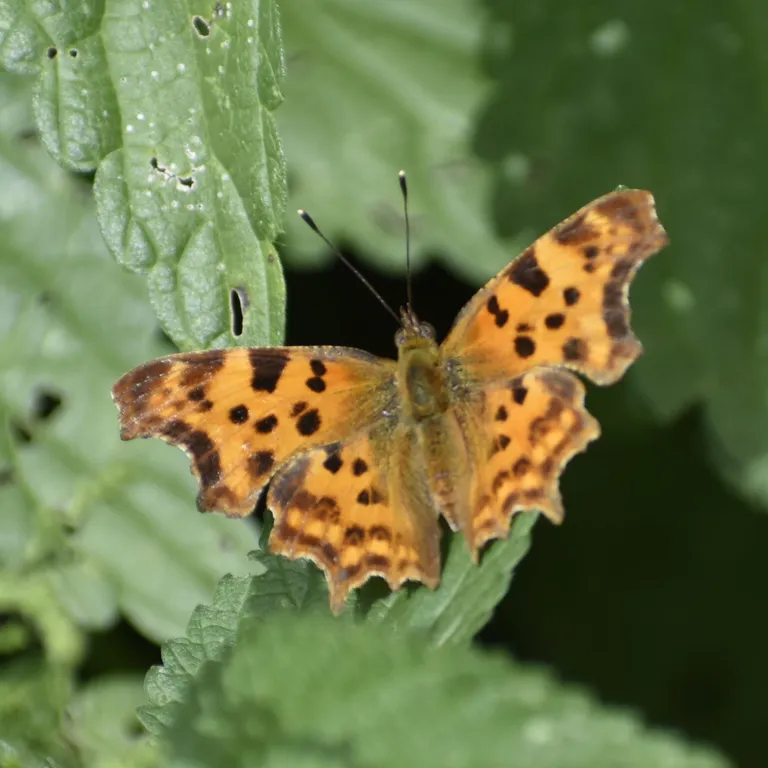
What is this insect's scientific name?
Polygonia c-album
